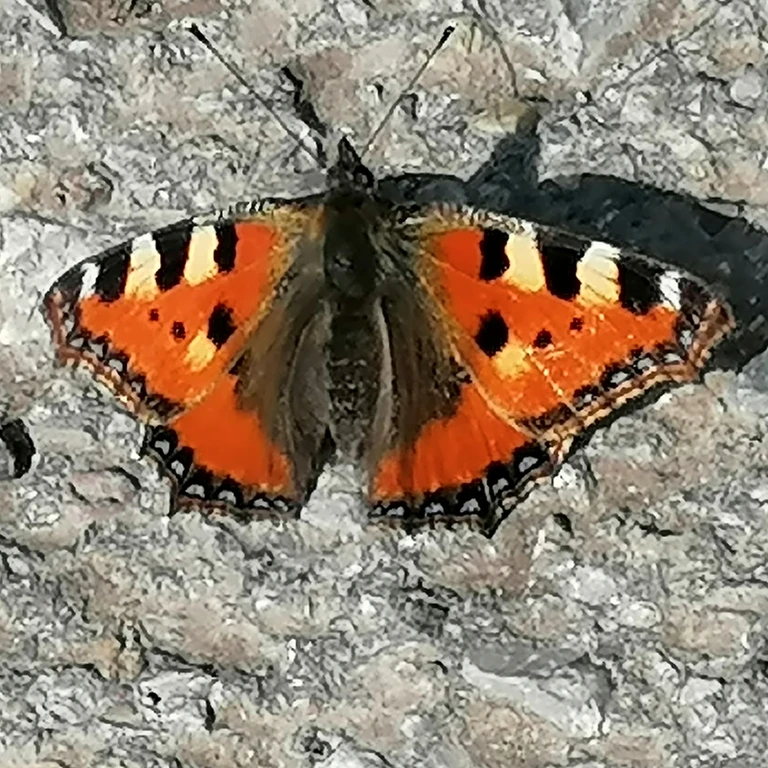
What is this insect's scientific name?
Aglais urticae
